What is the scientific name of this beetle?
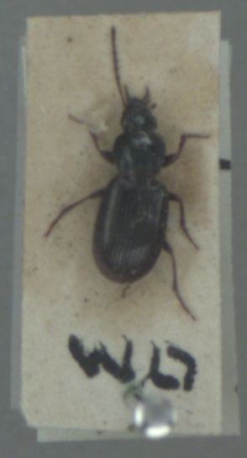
Pterostichus strenuus
